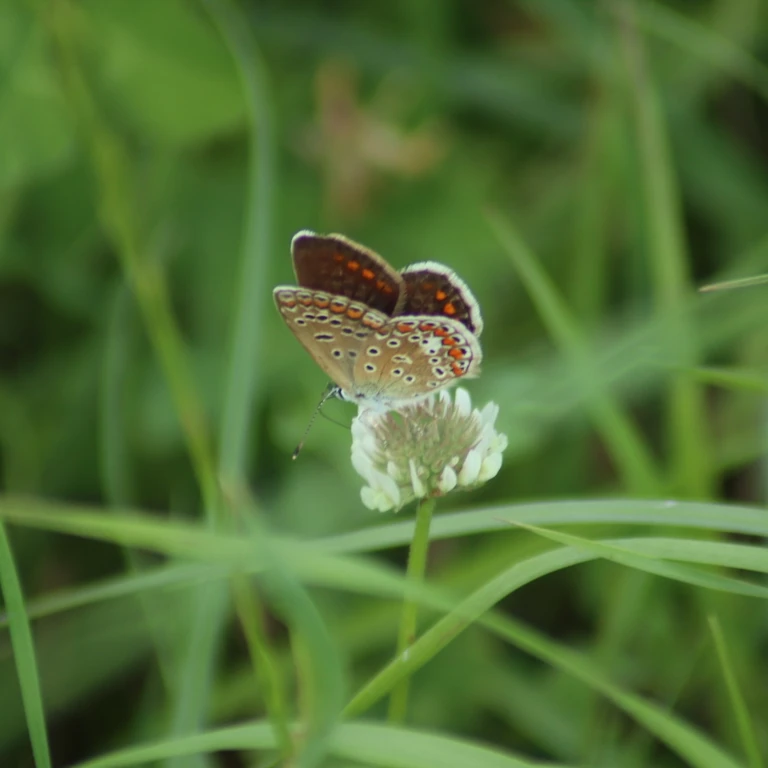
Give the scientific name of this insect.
Polyommatus icarus
